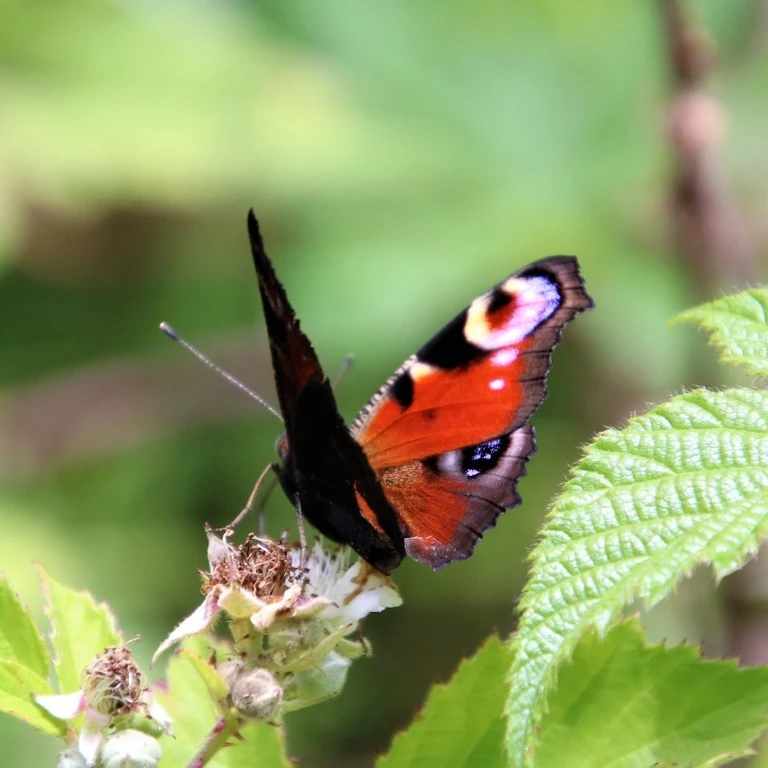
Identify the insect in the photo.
Aglais io
